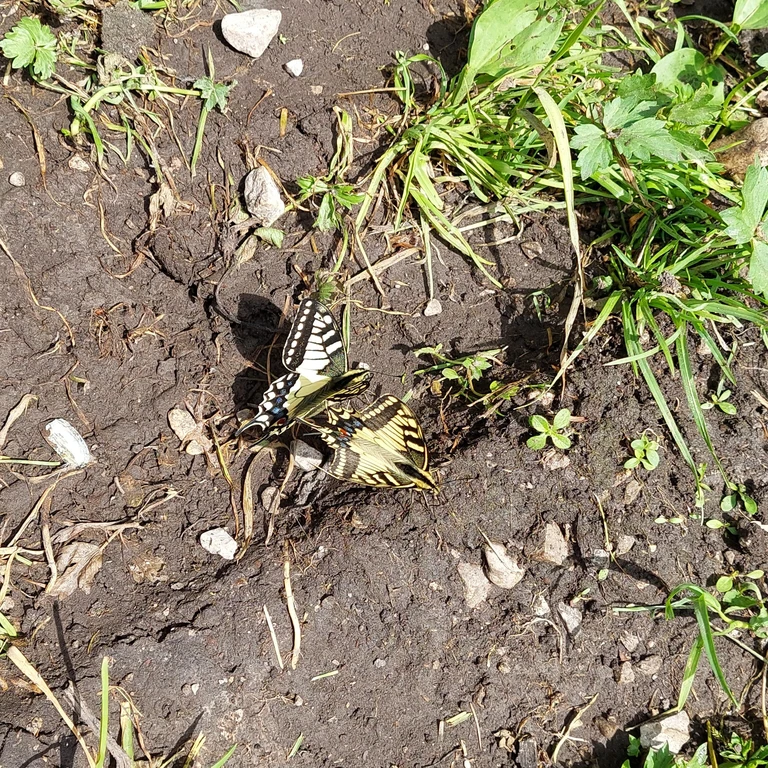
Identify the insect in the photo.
Papilio machaon
